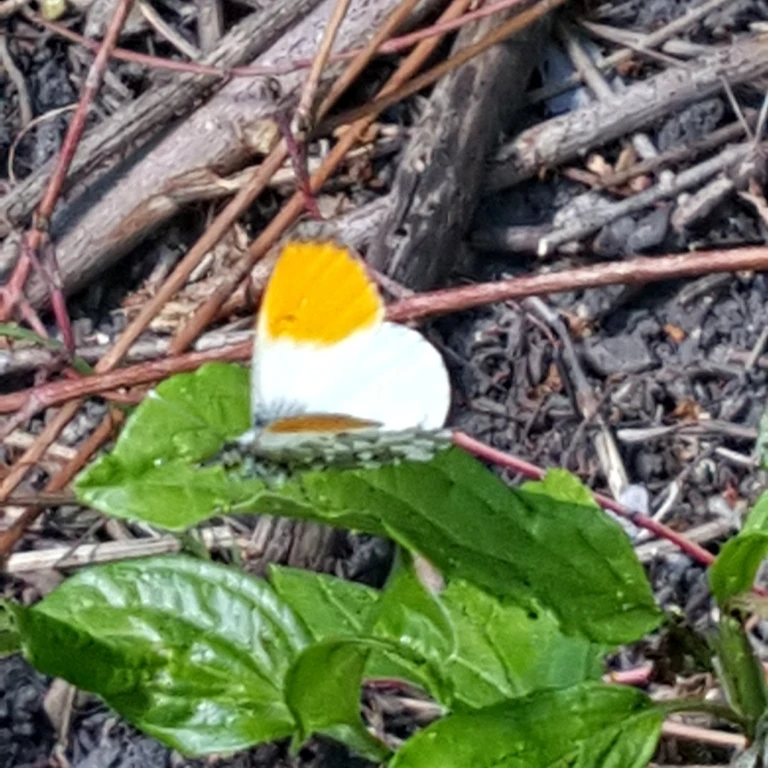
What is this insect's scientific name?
Anthocharis cardamines
